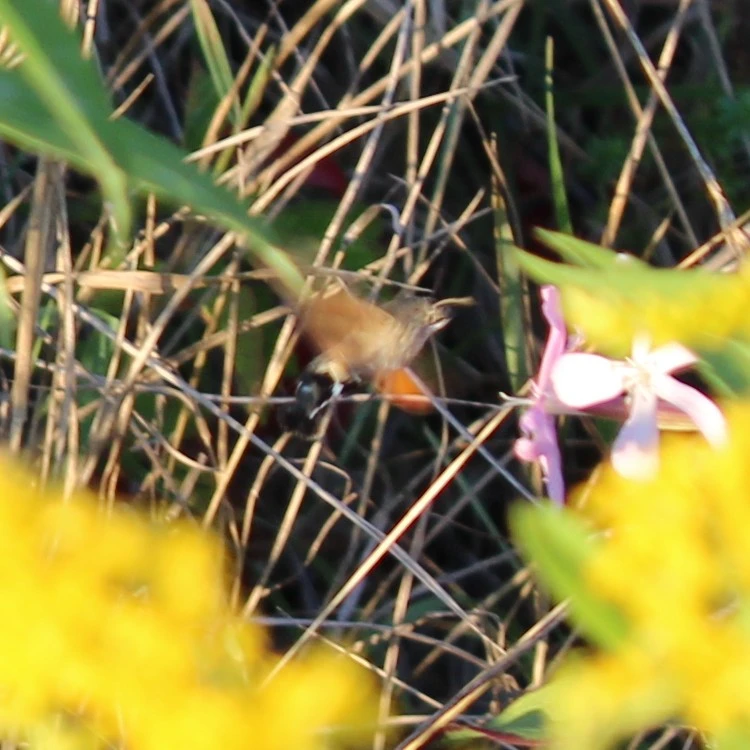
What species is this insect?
Macroglossum stellatarum
